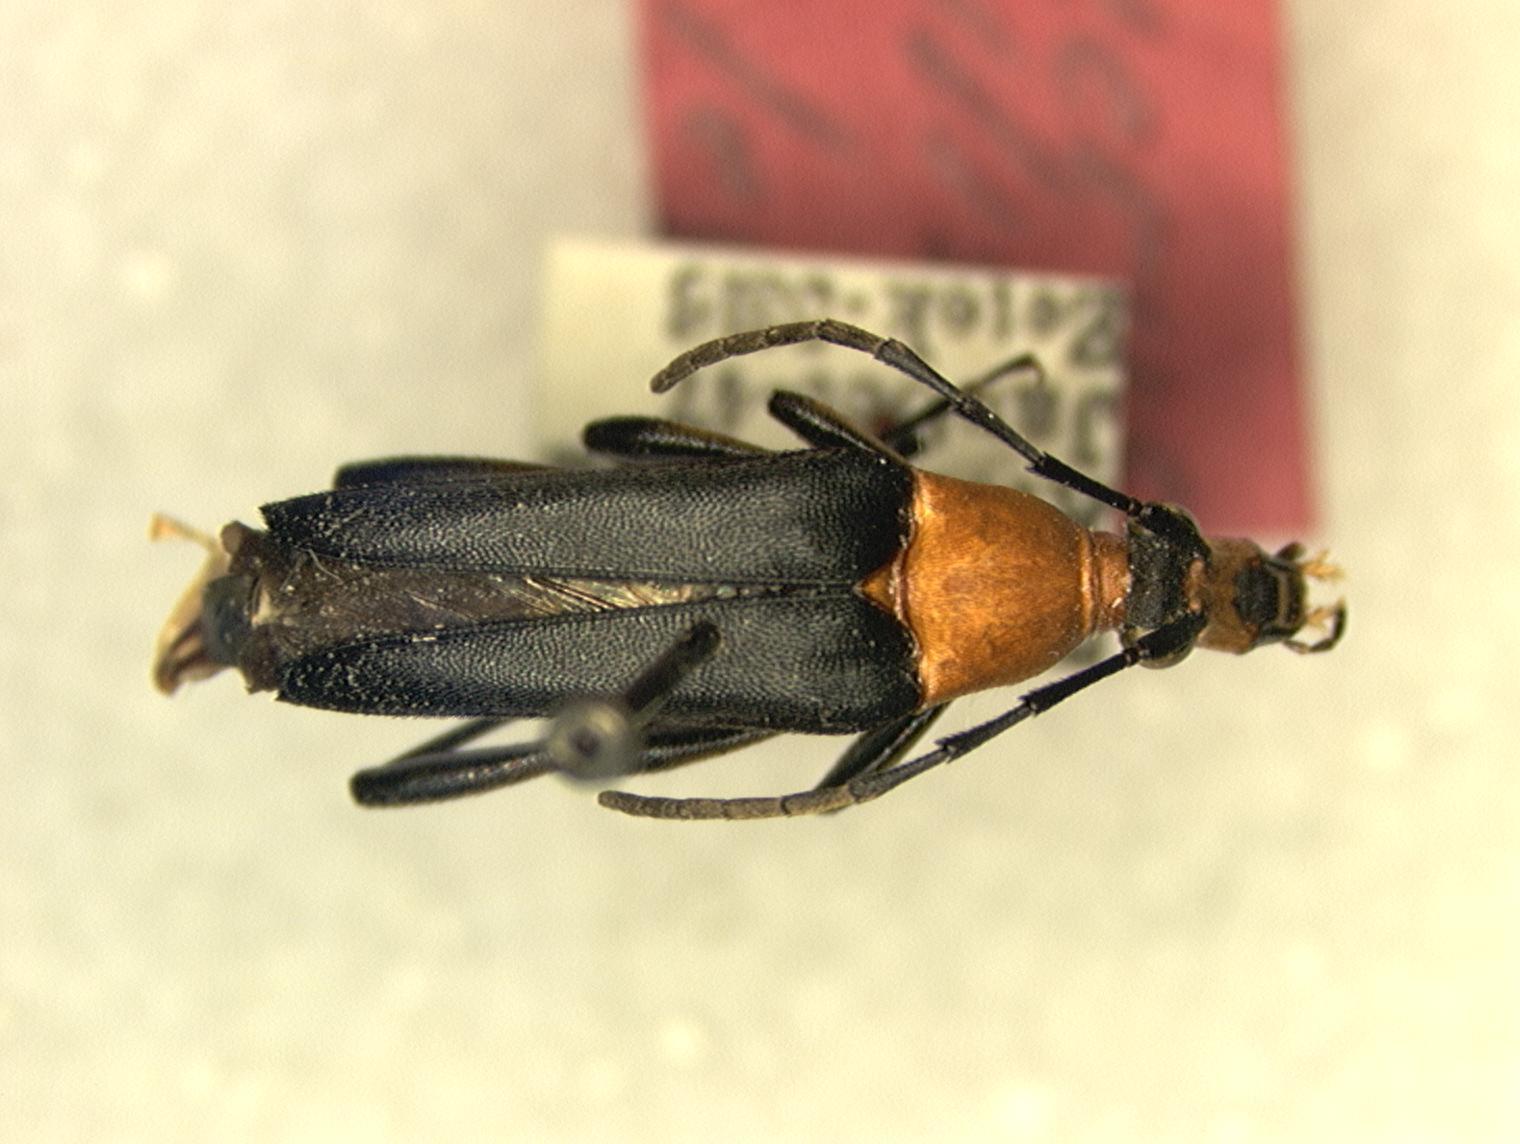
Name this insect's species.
Pseudotypocerus inflaticollis
